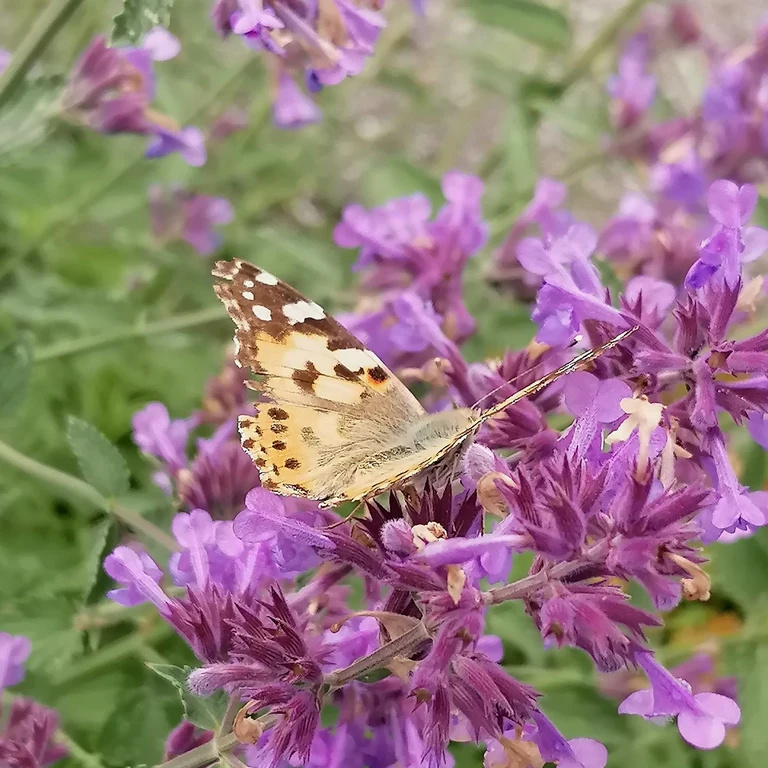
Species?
Vanessa cardui
